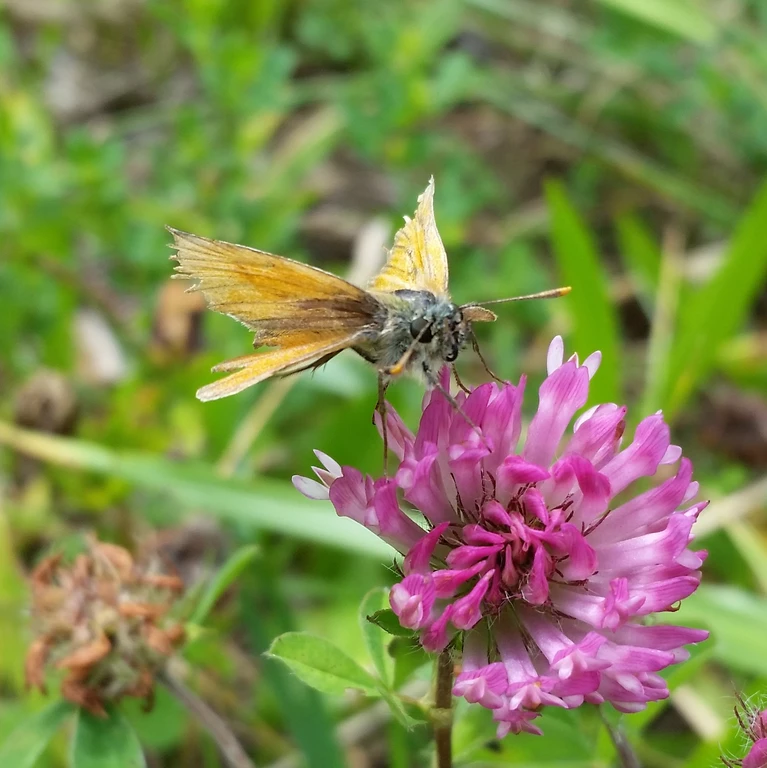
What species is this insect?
Thymelicus sylvestris
